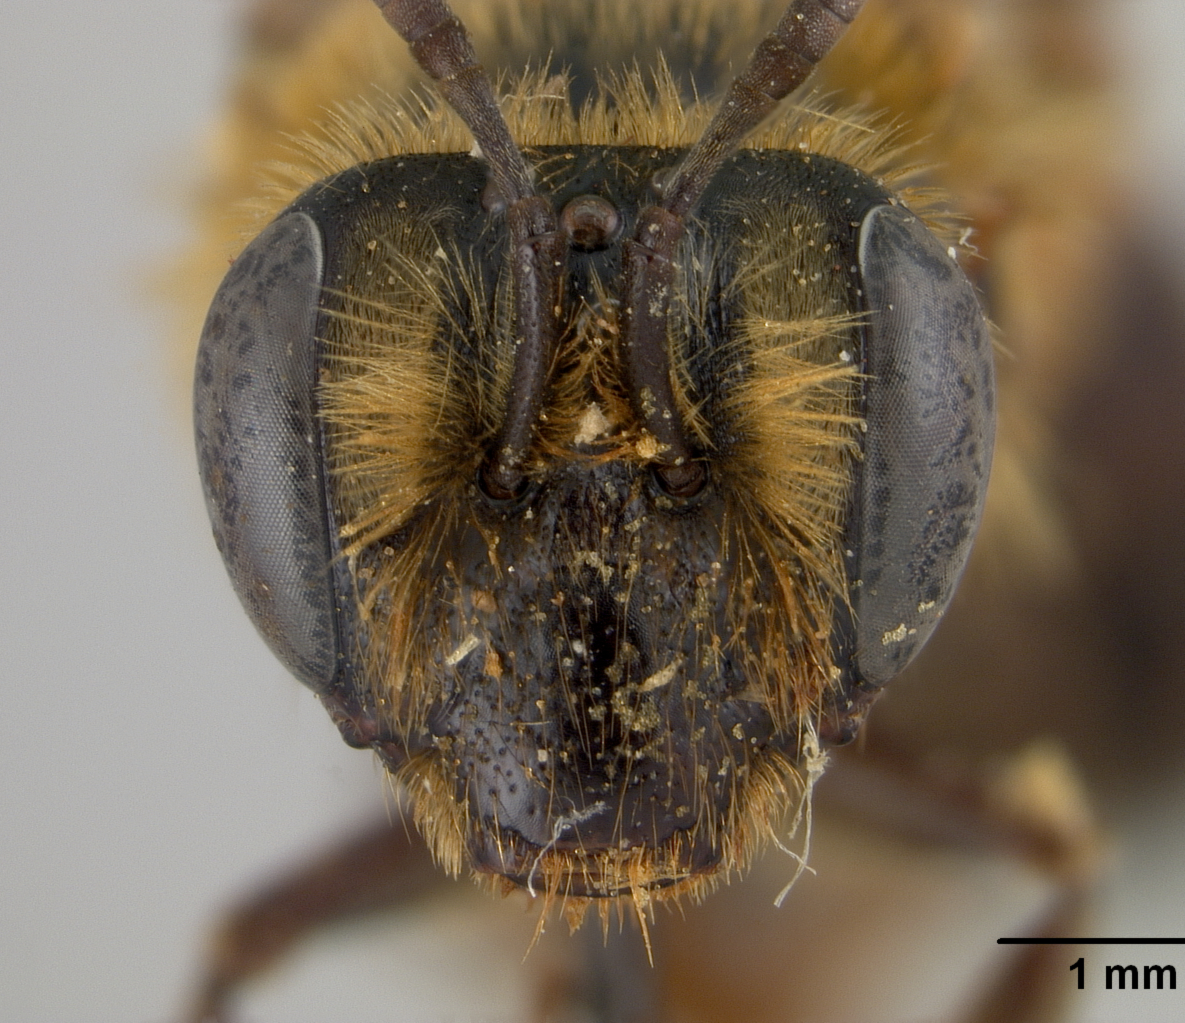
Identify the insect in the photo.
Andrena mimetes
